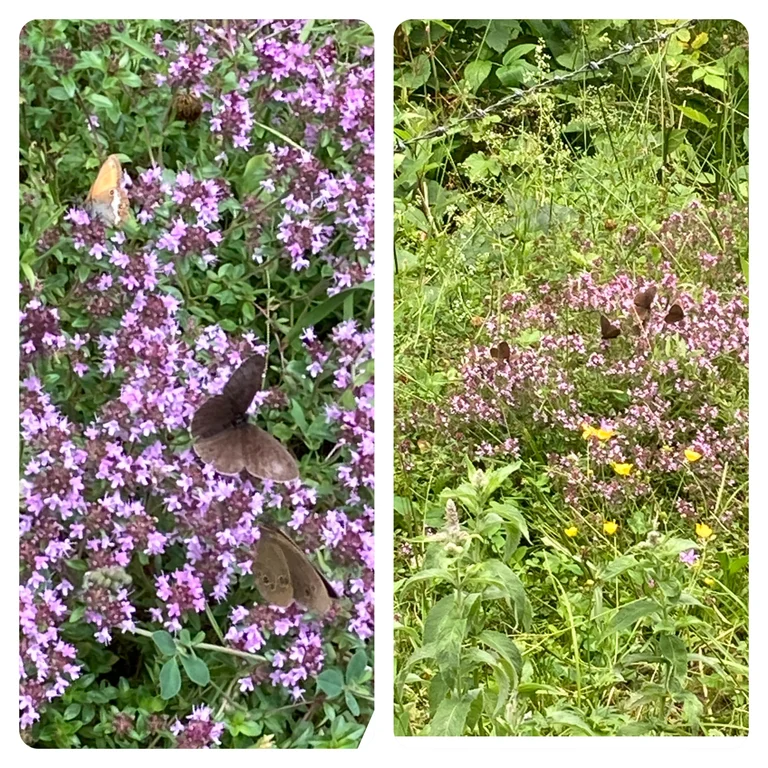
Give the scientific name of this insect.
Aphantopus hyperantus
